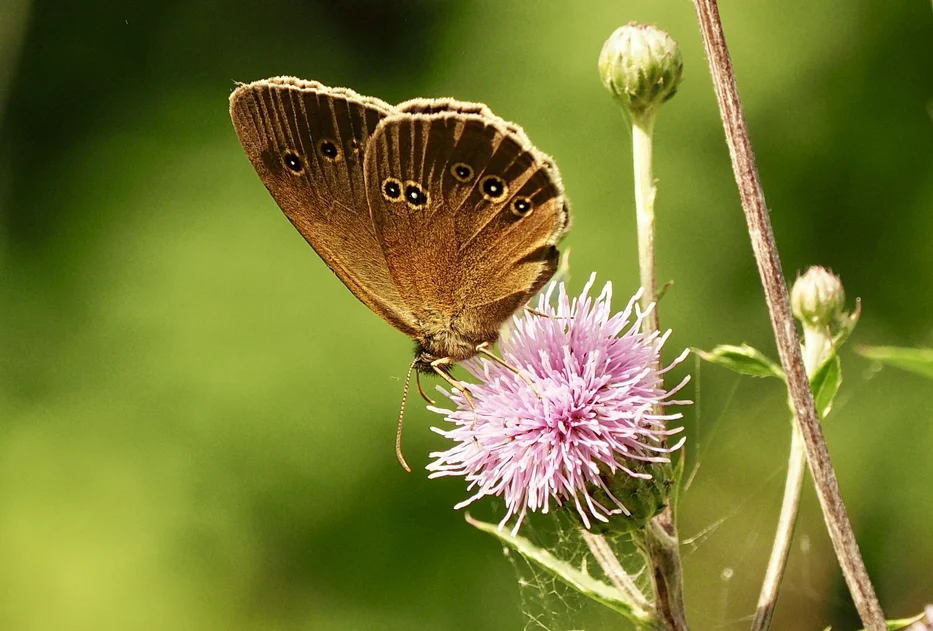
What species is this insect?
Aphantopus hyperantus
